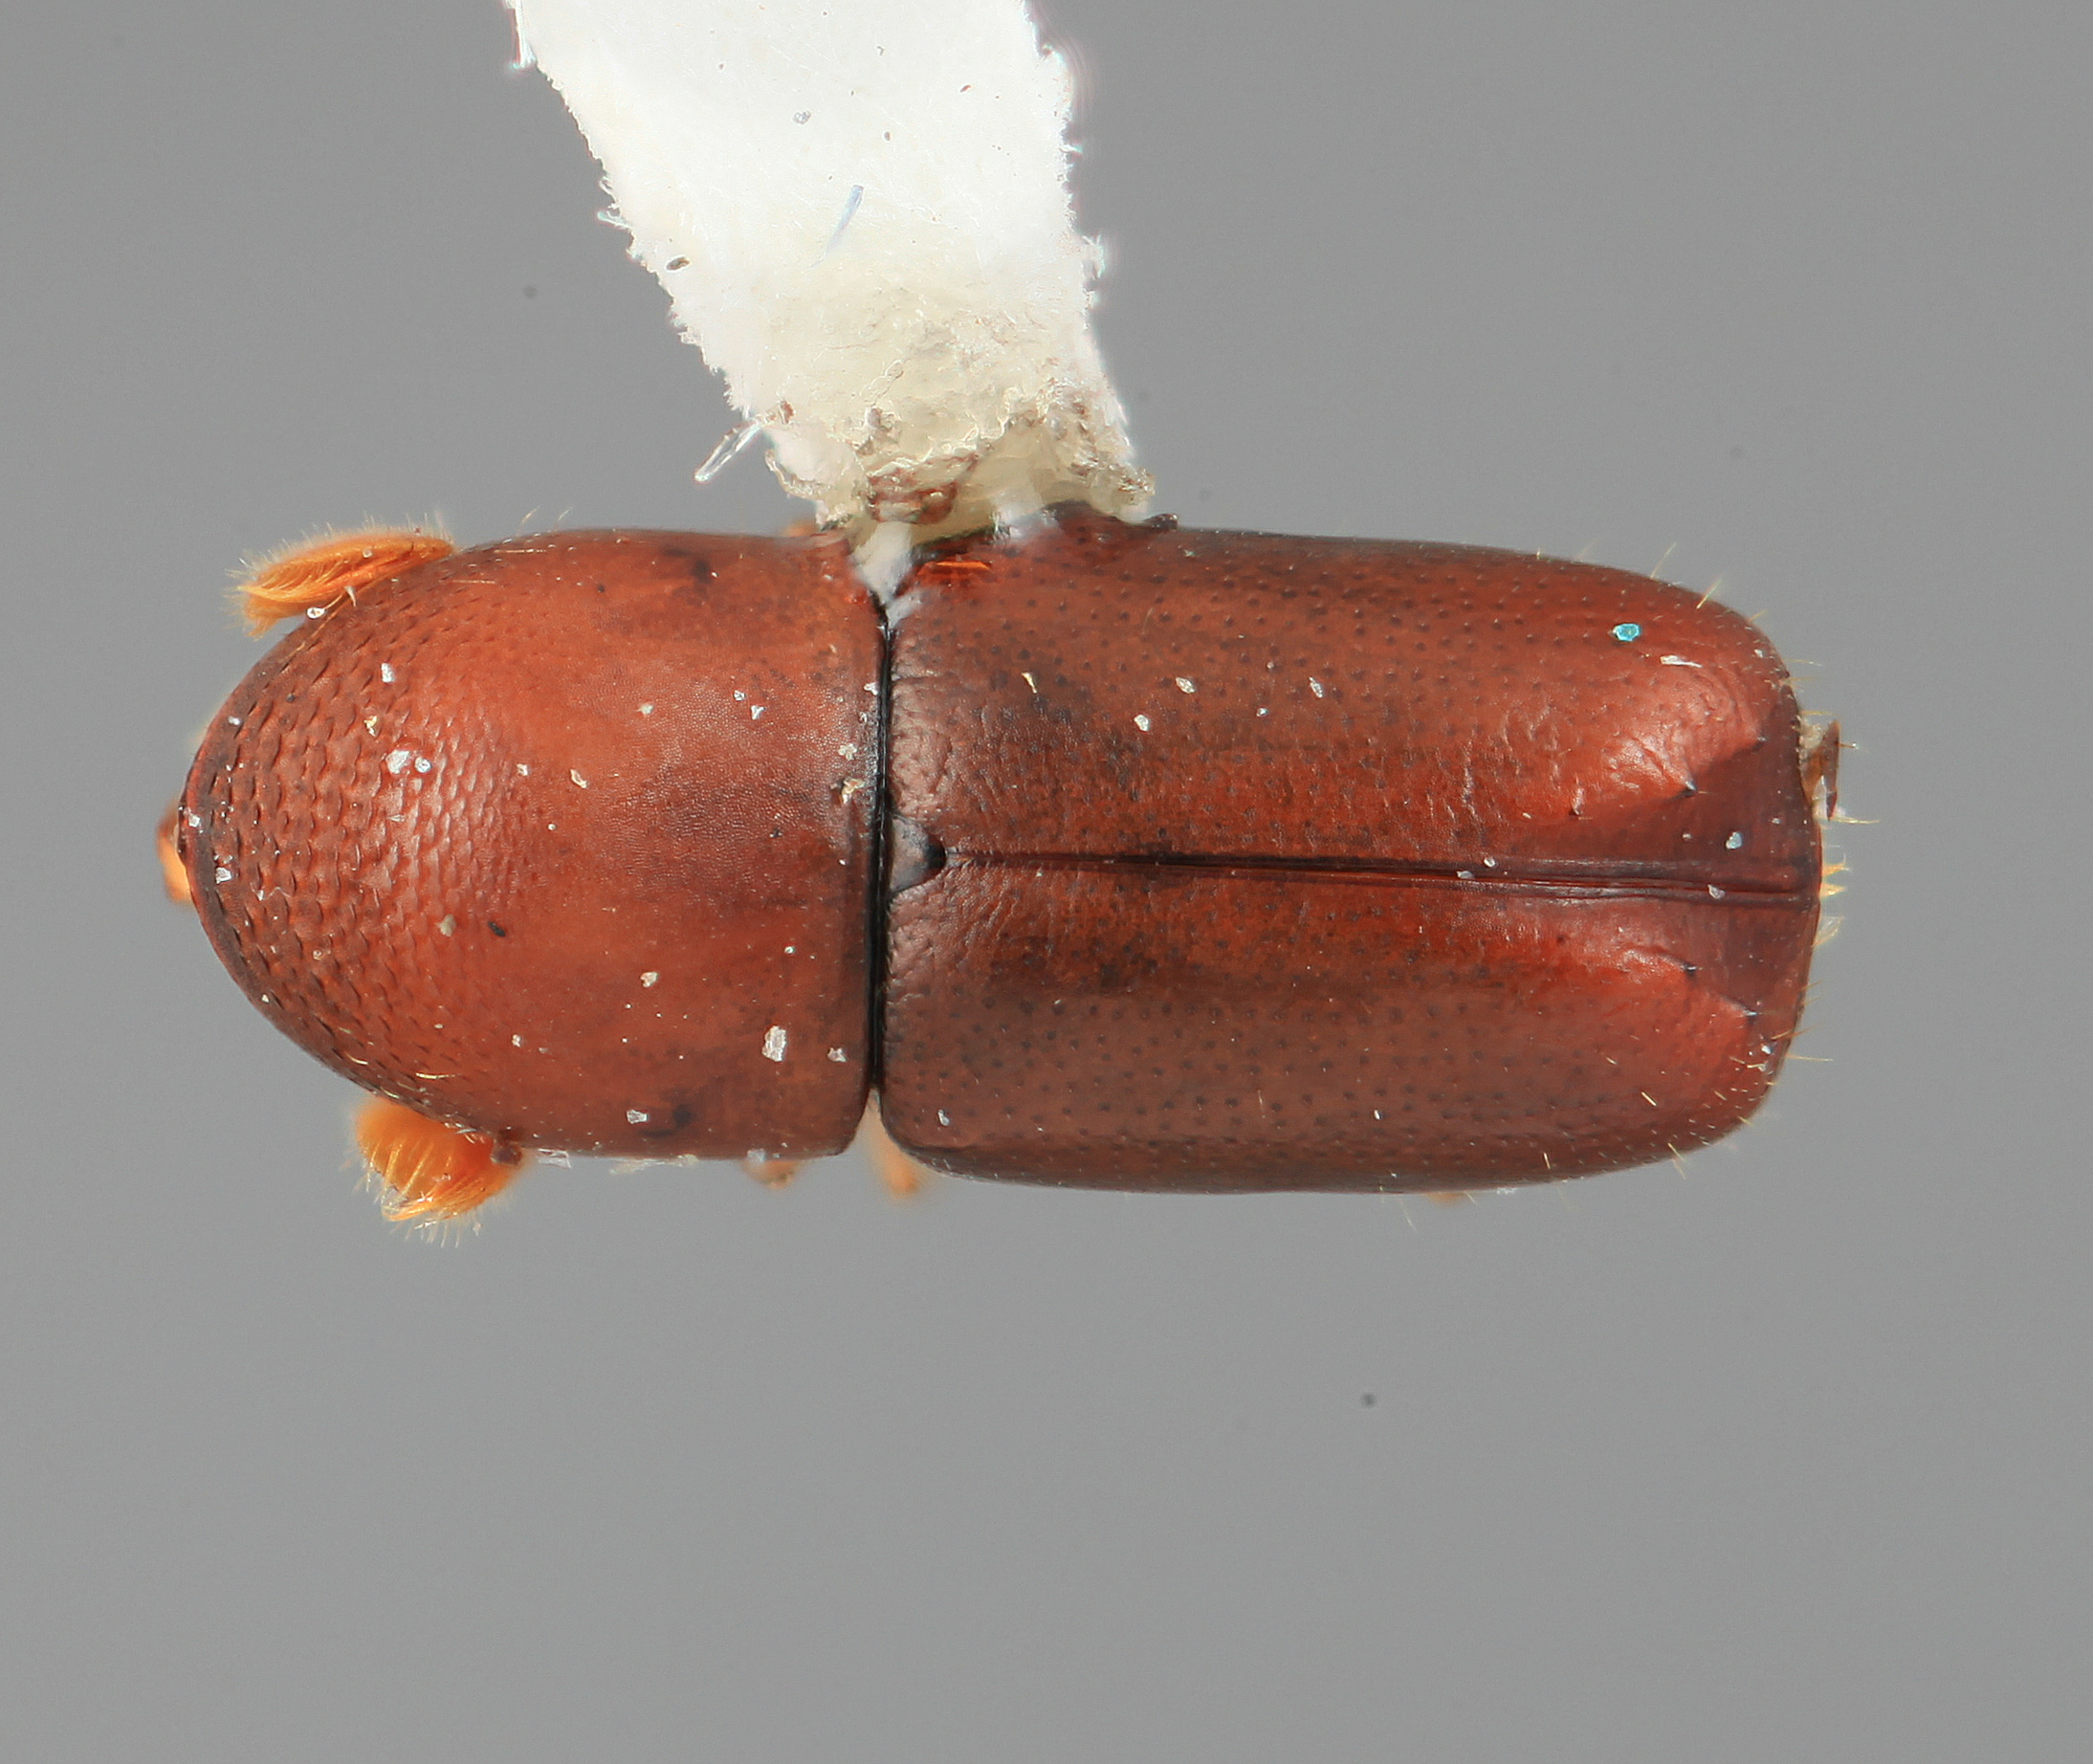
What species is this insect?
Corthylocurus protuberans
